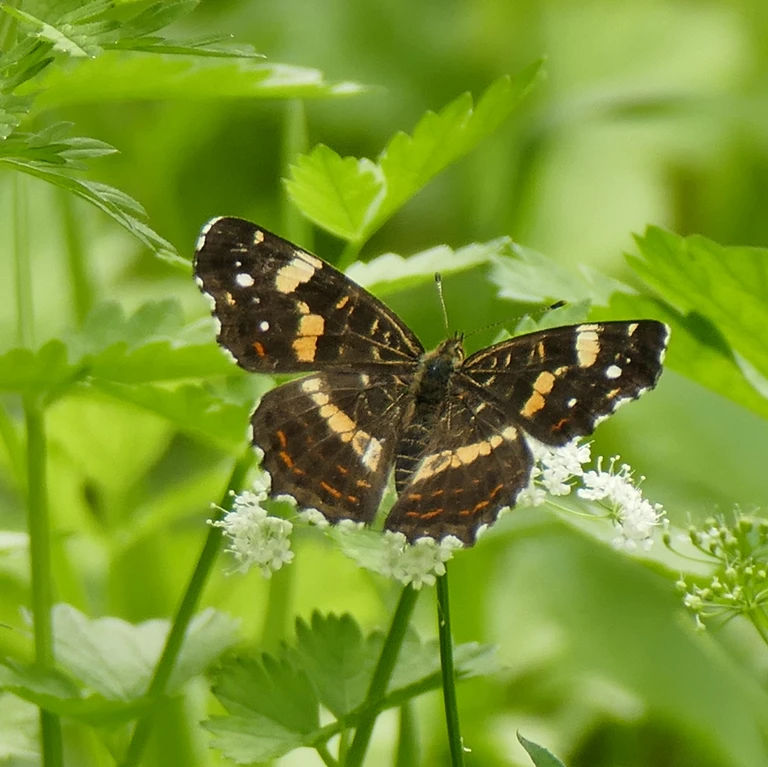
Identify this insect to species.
Araschnia levana
